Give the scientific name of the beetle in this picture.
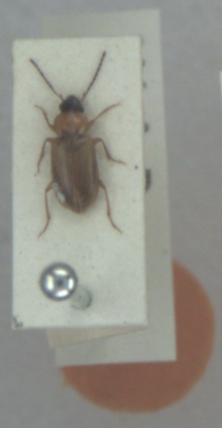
Acupalpus dorsalis
